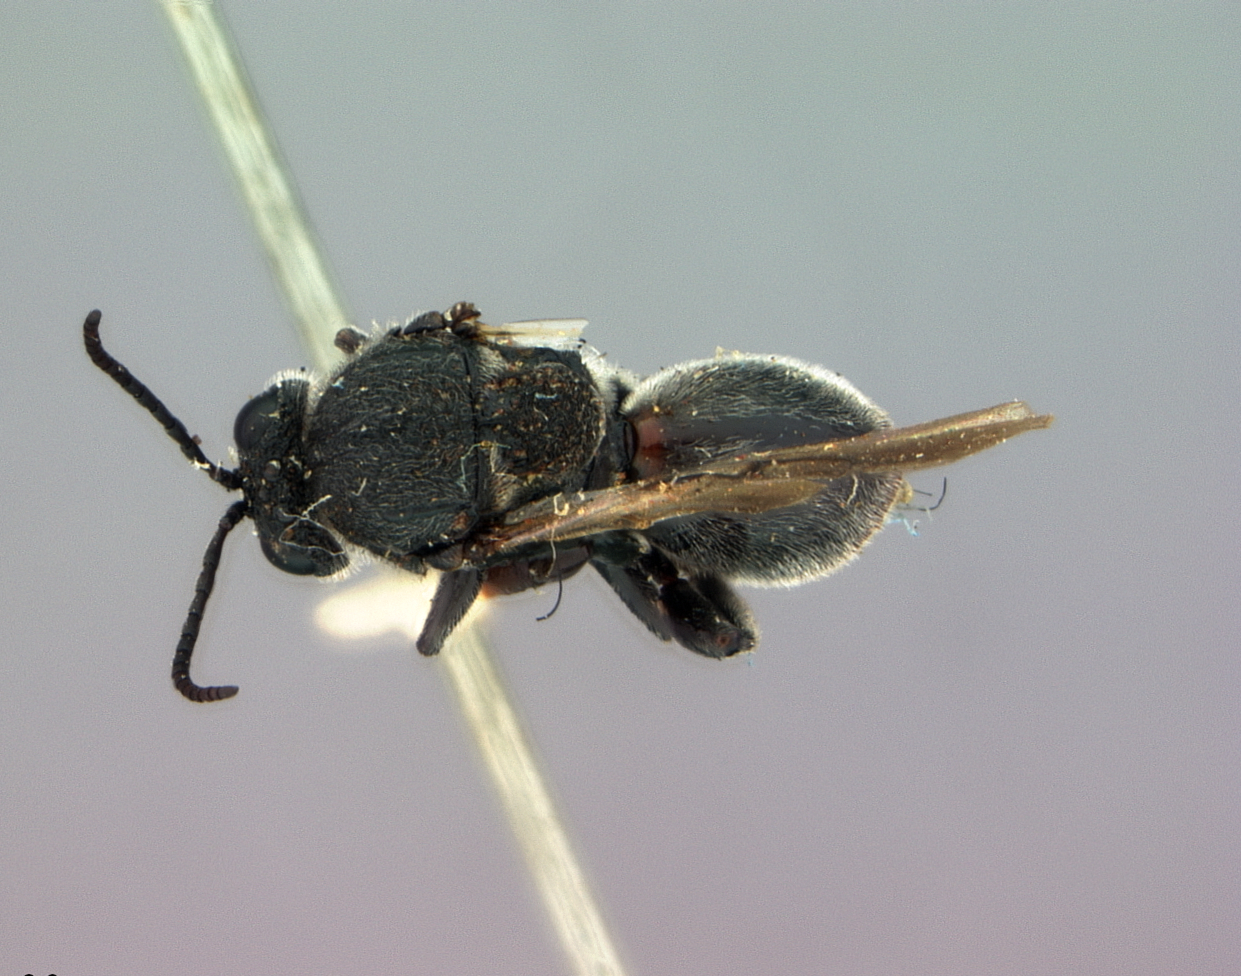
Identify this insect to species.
Amphibolips nigra
